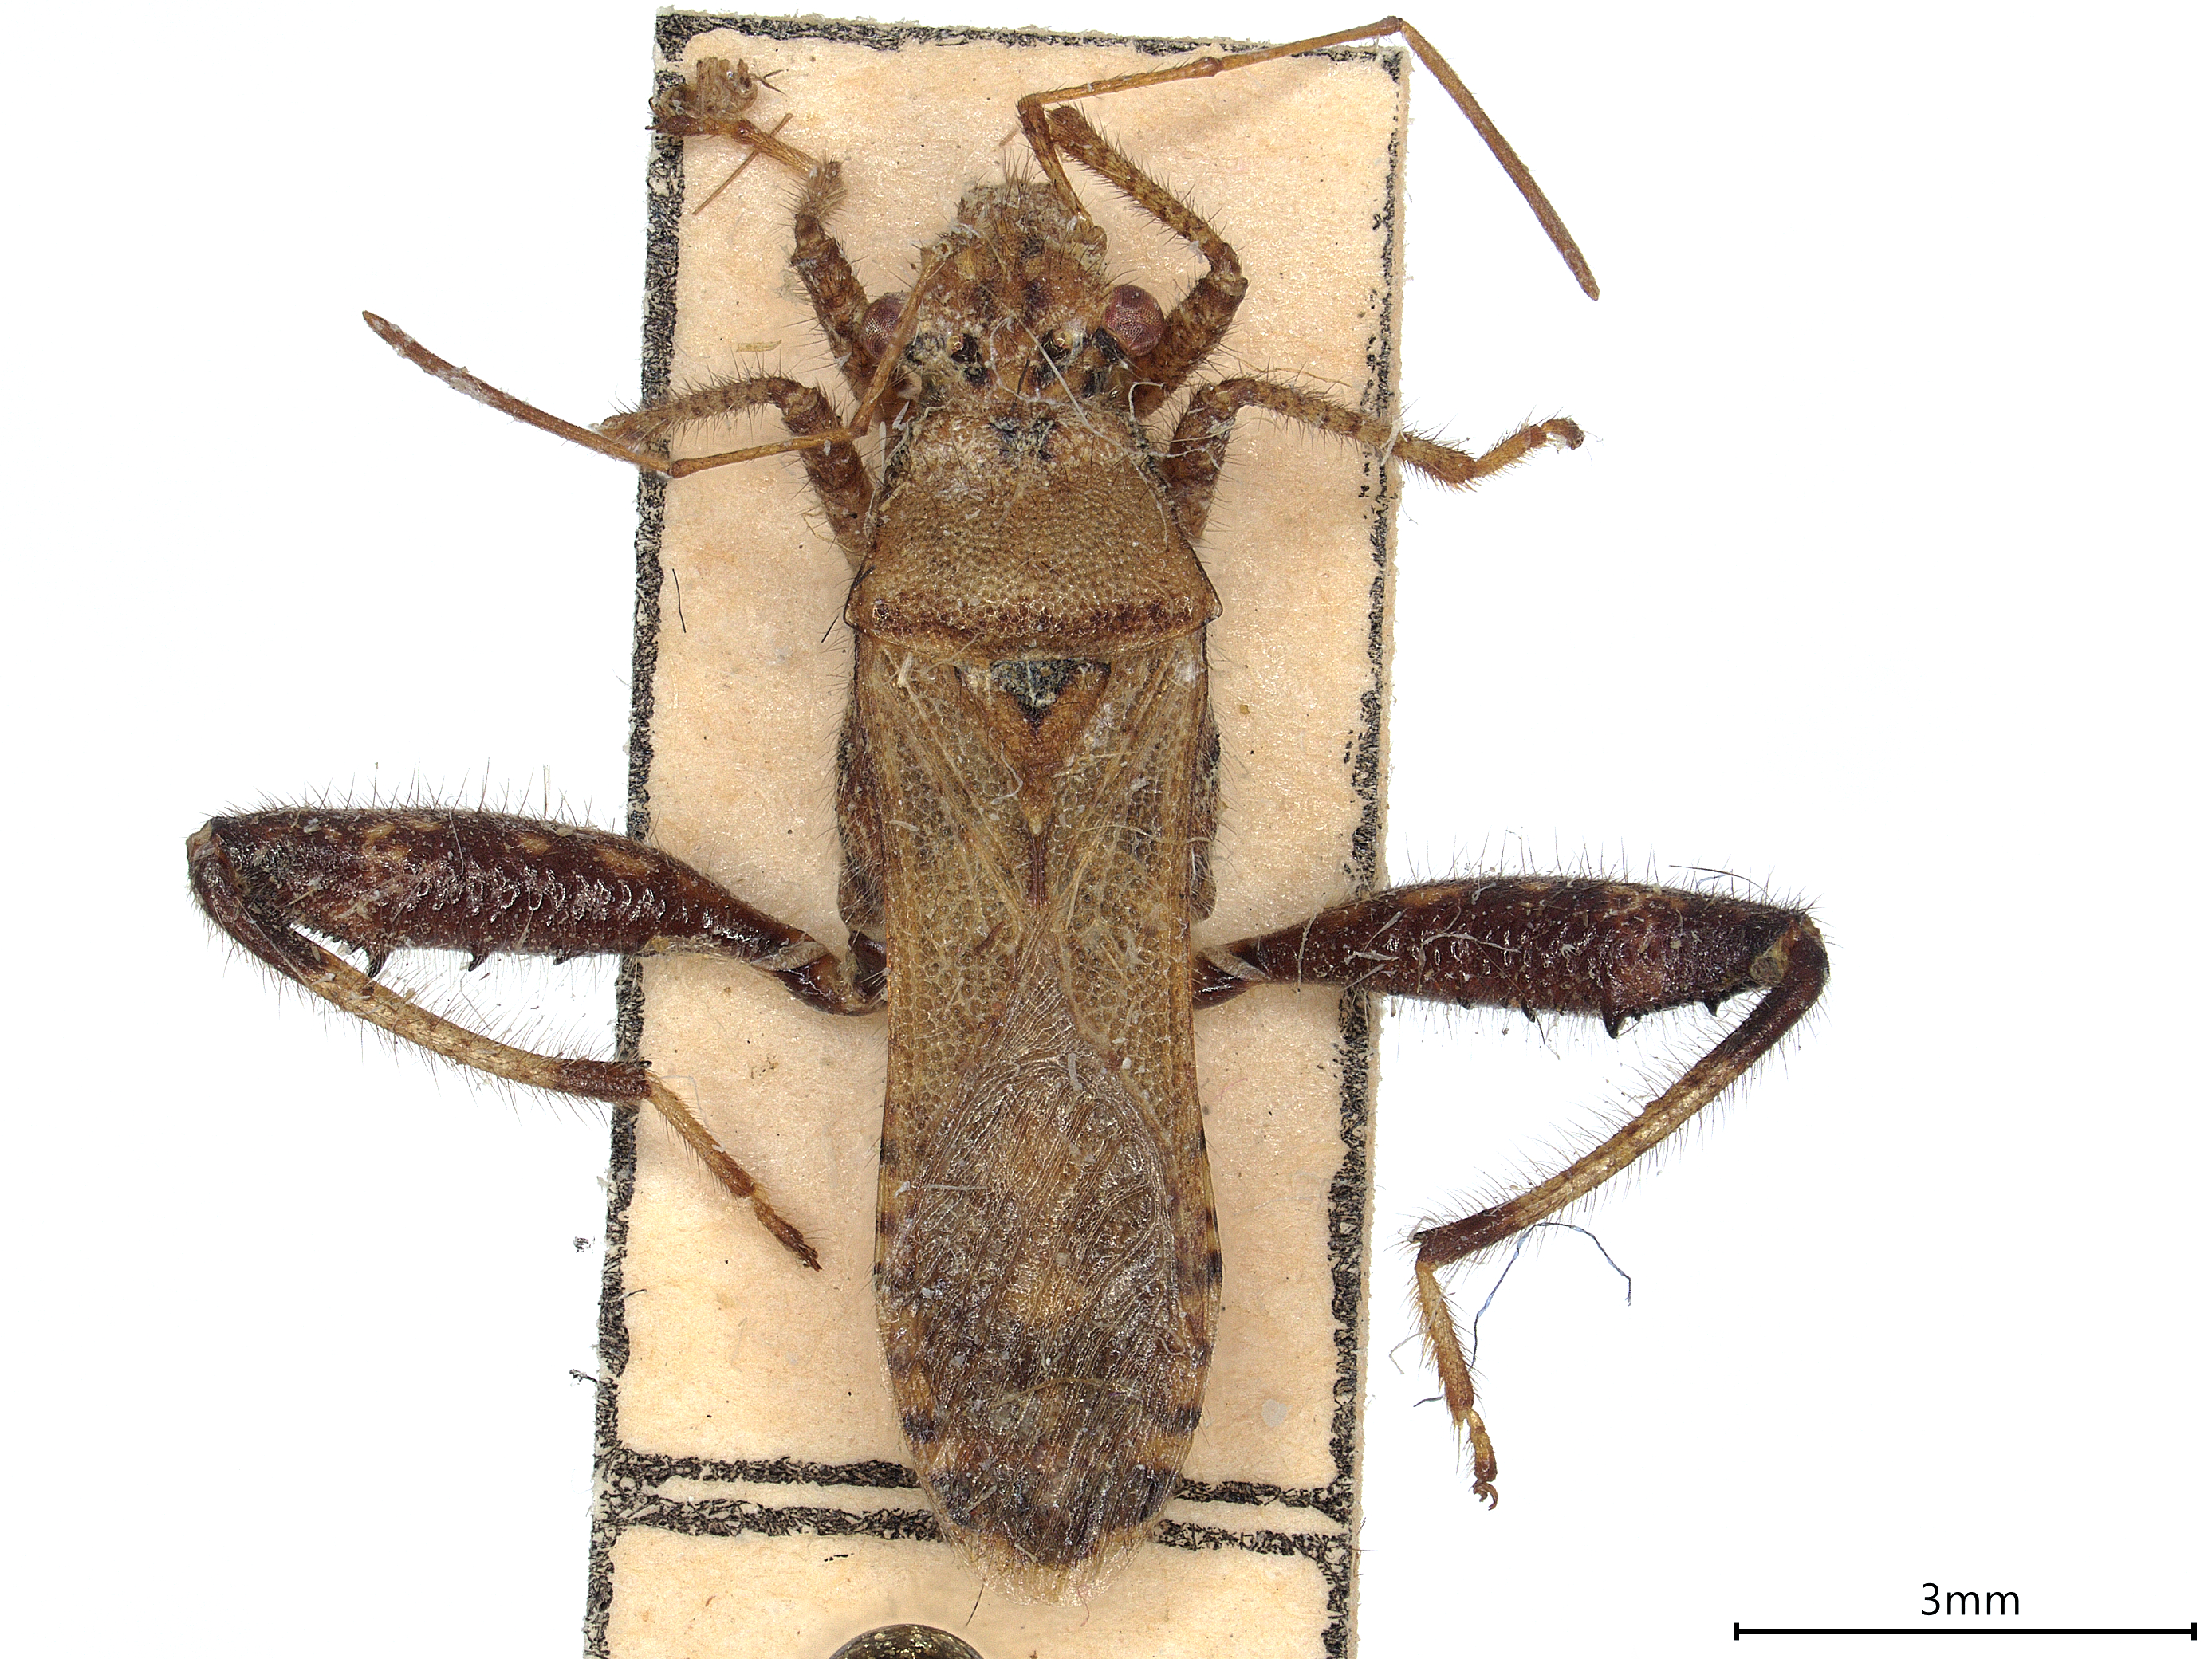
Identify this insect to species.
Heegeria dorcadioides
